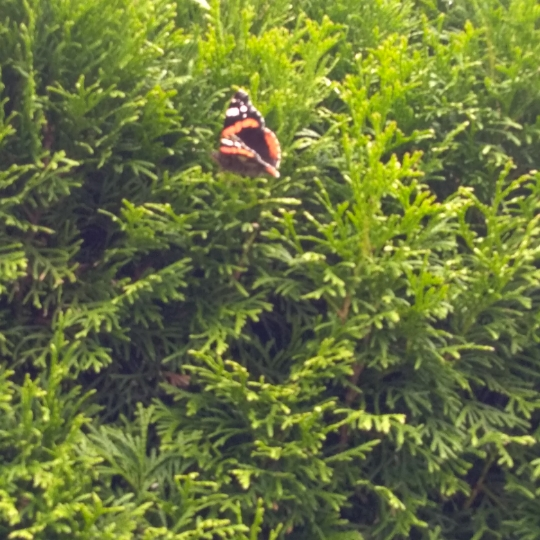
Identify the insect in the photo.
Vanessa atalanta
